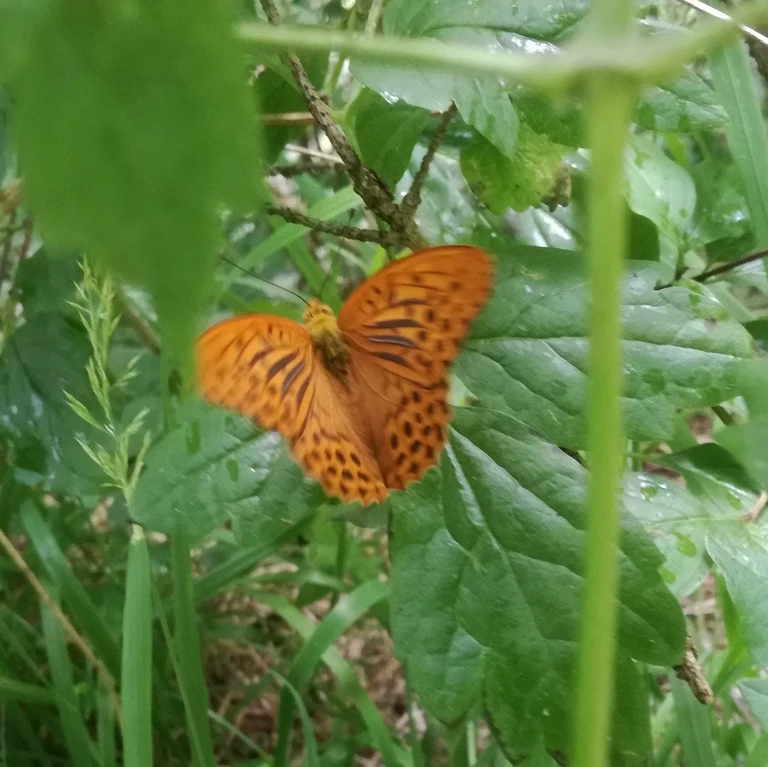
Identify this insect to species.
Argynnis paphia
